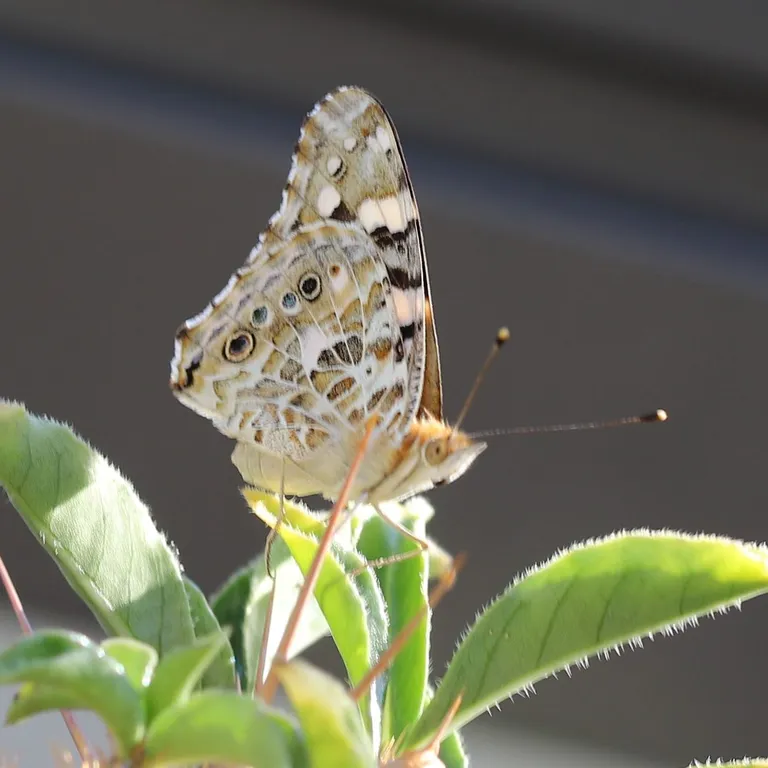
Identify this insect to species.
Vanessa cardui
